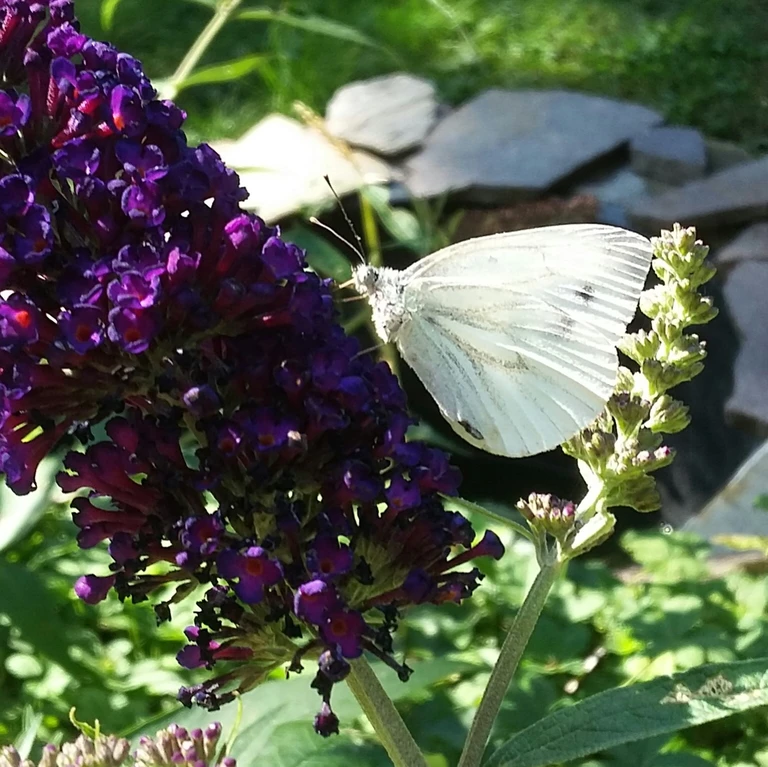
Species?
Pieris napi
